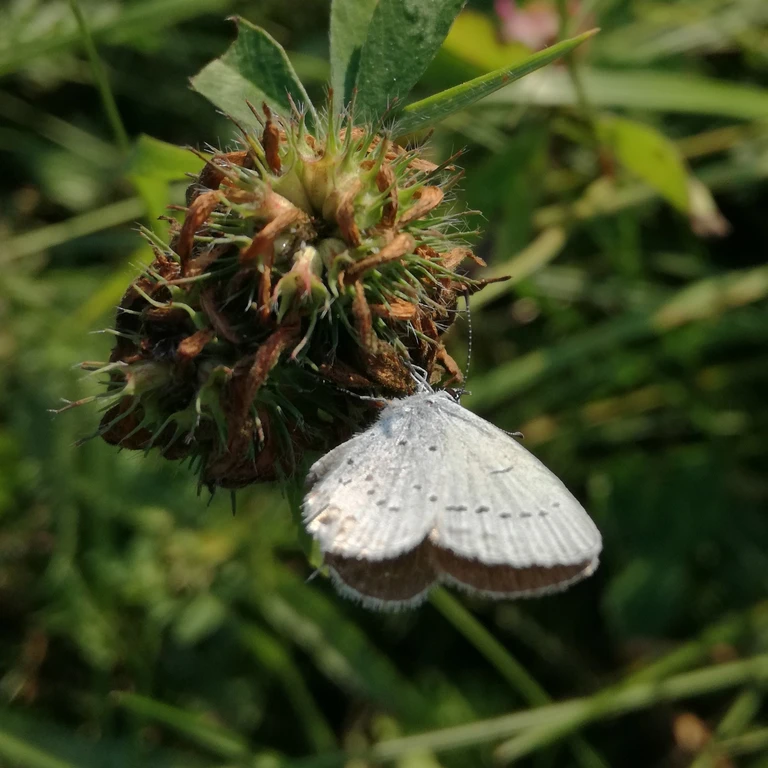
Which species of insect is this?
Cupido argiades (also Elkalyce argiades)
